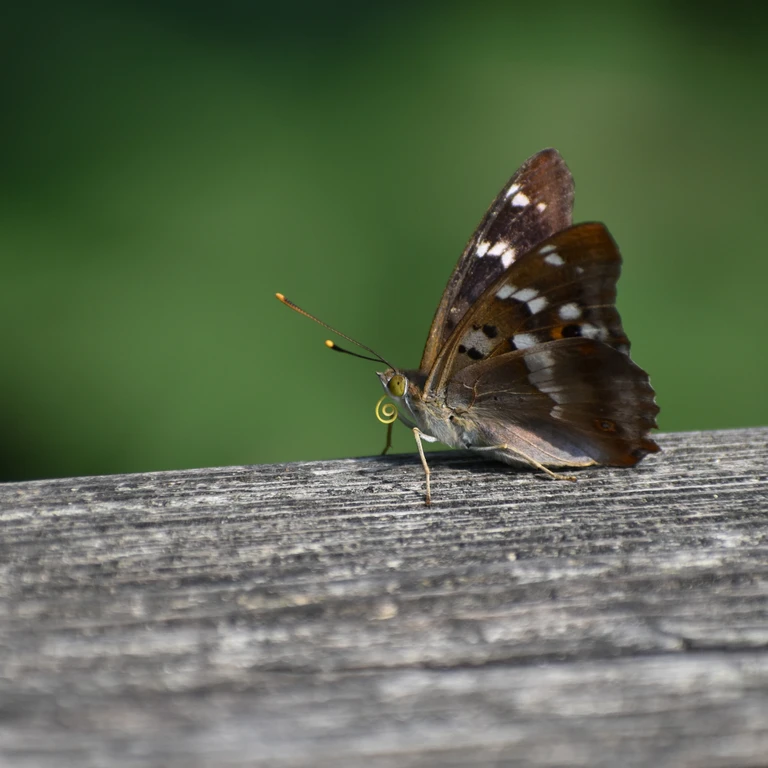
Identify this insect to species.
Apatura ilia
